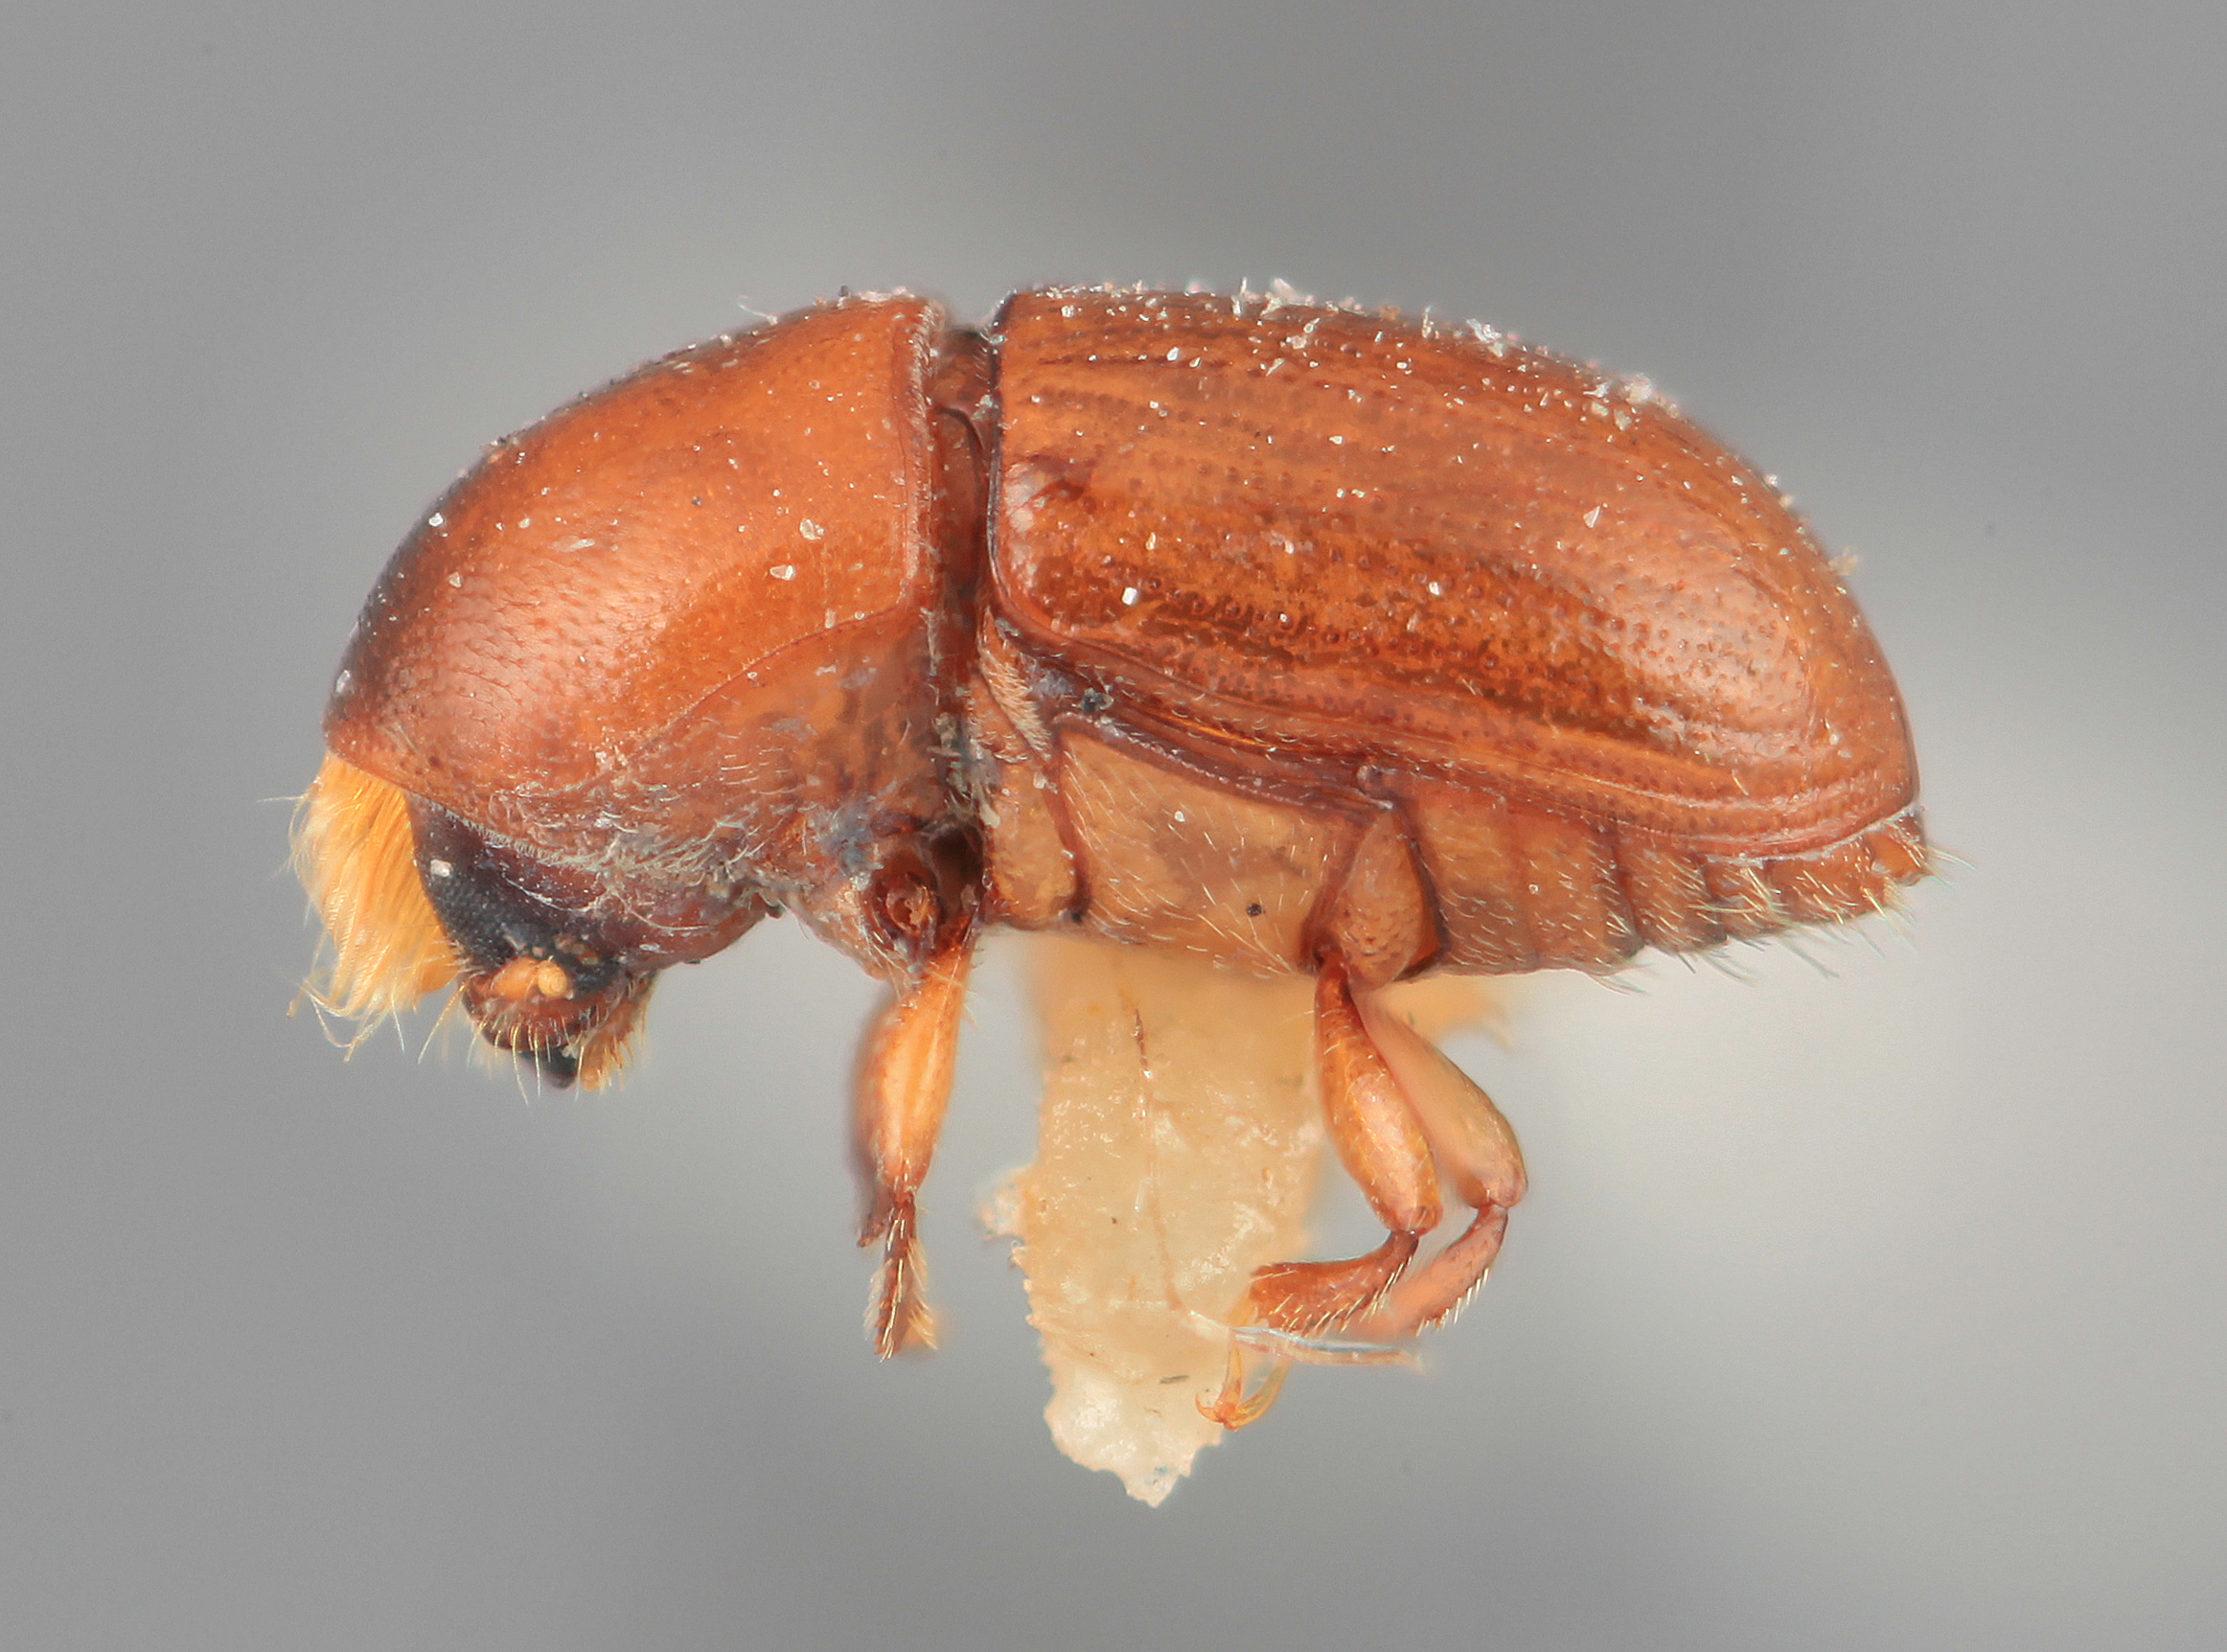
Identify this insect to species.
Scolytodes perditus
